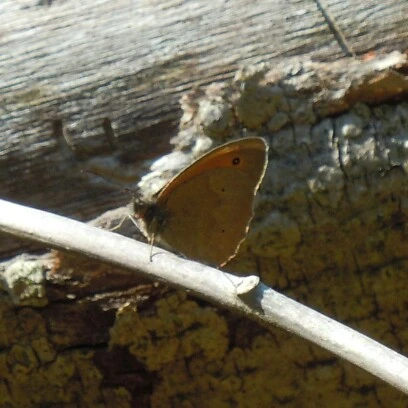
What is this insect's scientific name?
Maniola jurtina
